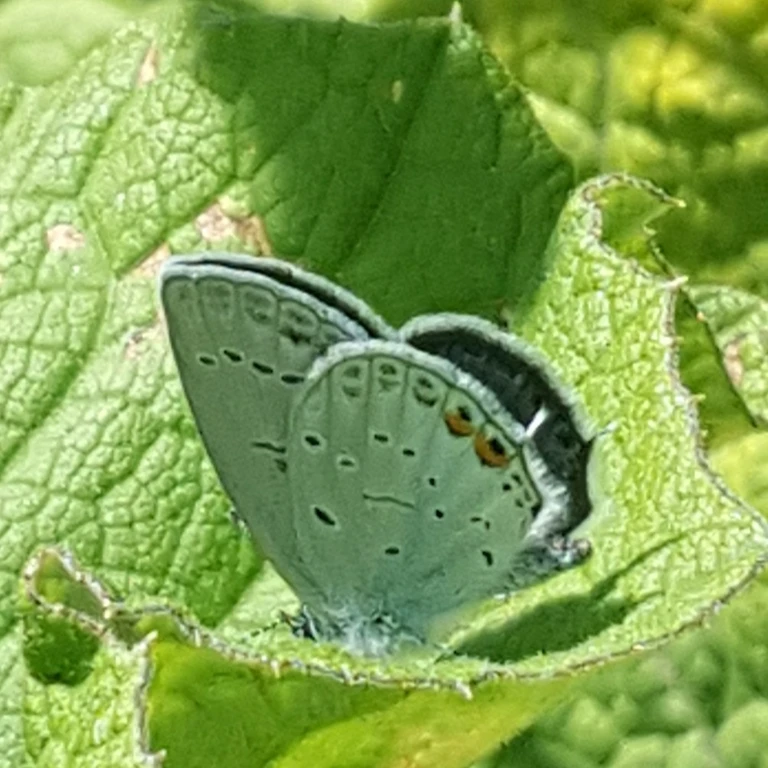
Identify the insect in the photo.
Cupido argiades (also Elkalyce argiades)
